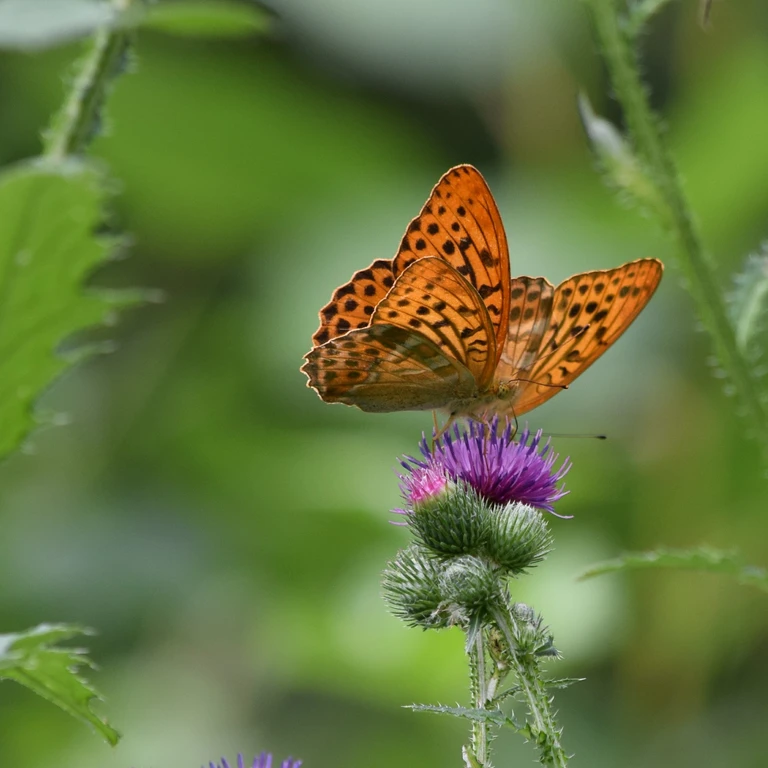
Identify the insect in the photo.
Argynnis paphia
